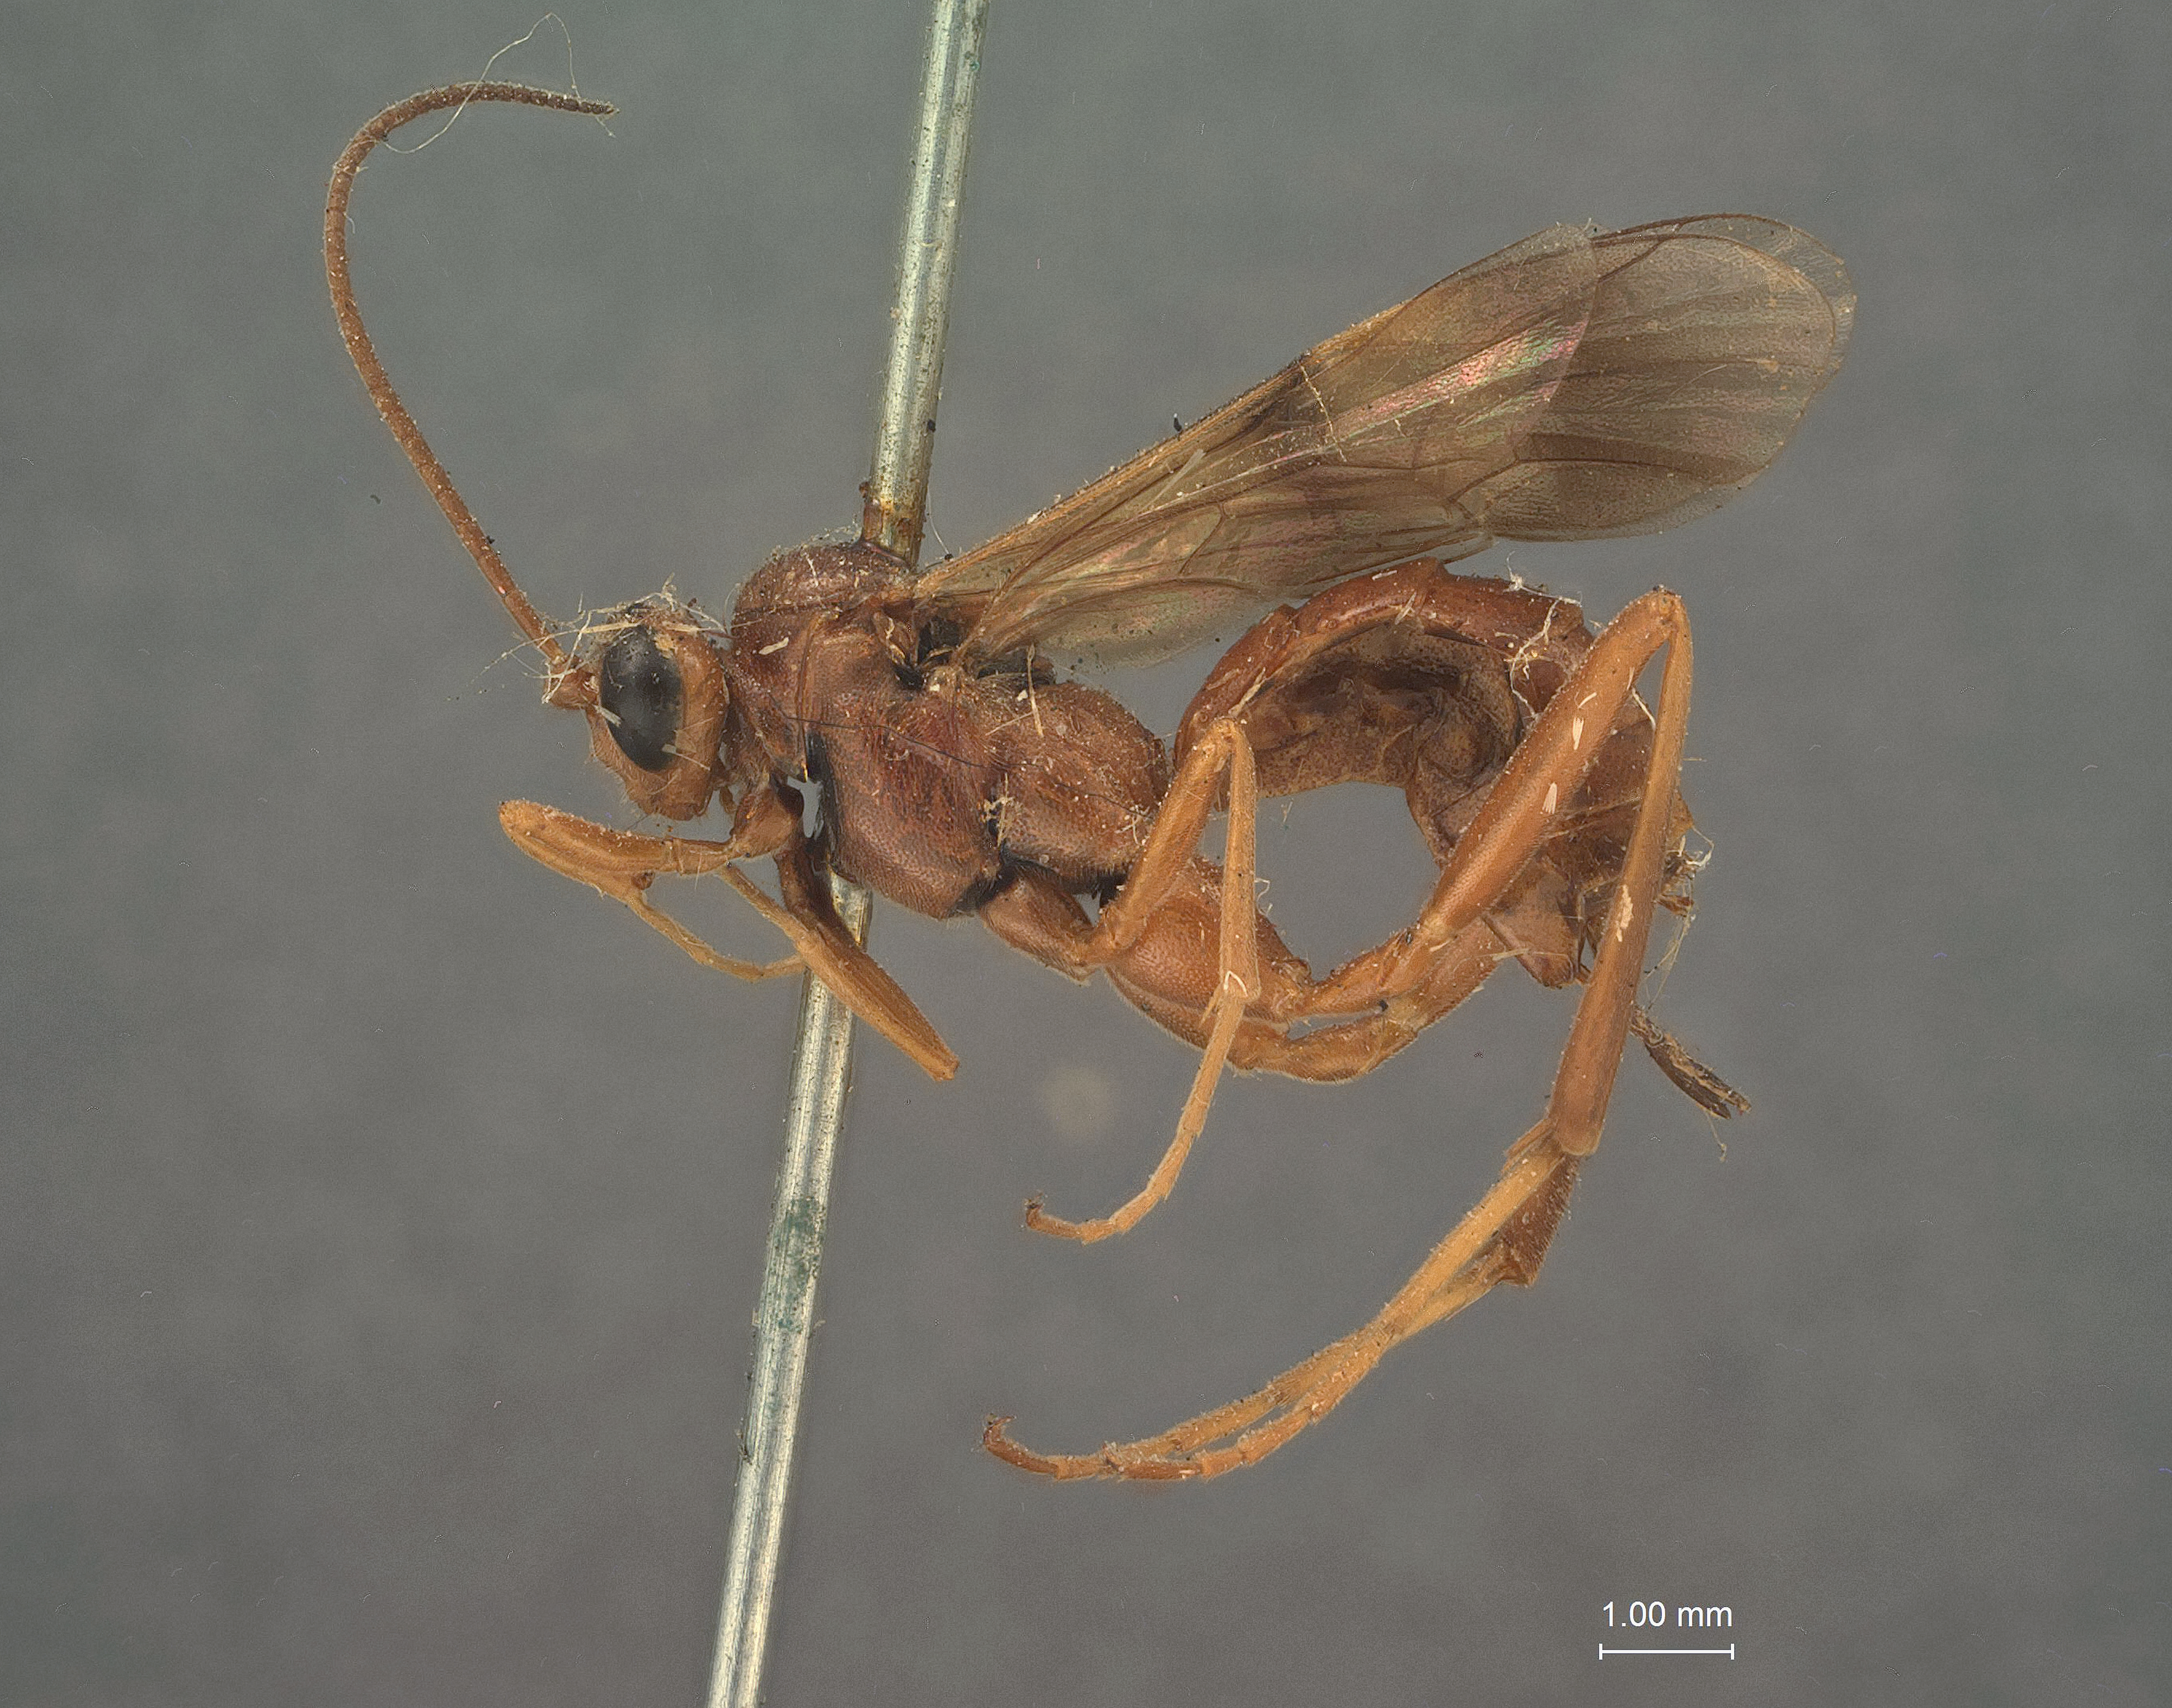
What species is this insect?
Exetastes septum
